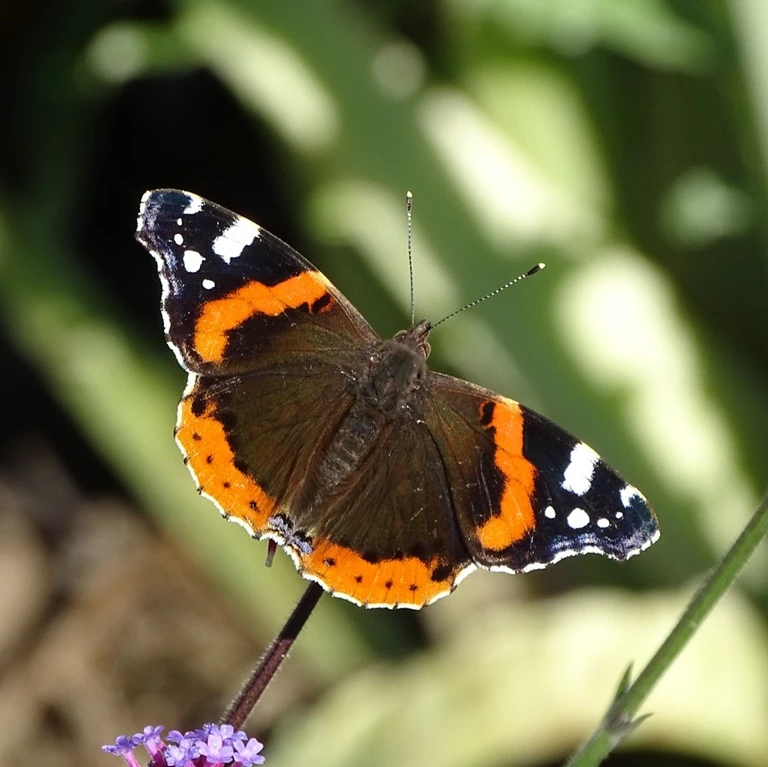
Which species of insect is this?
Vanessa atalanta
